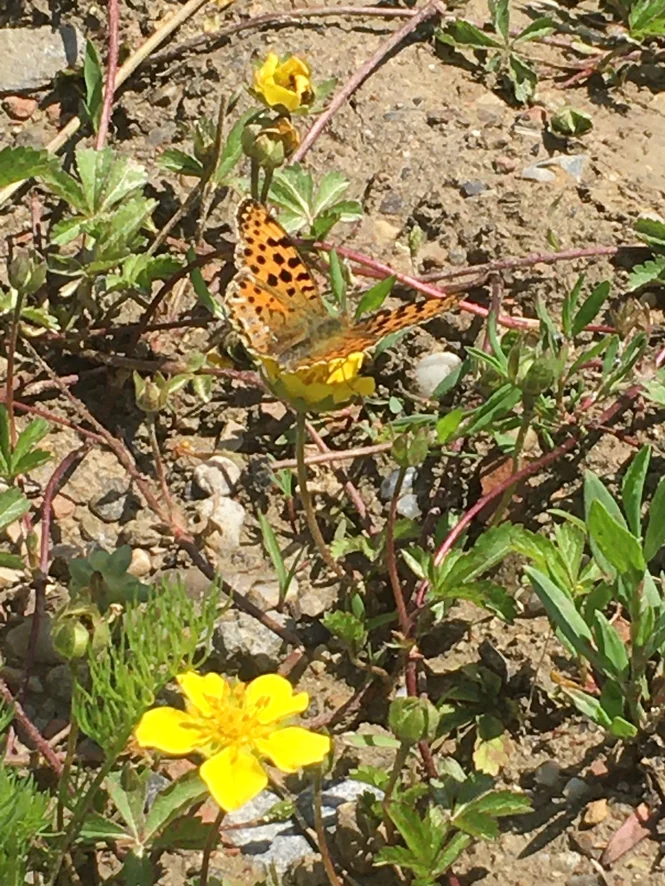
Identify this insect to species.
Issoria lathonia
